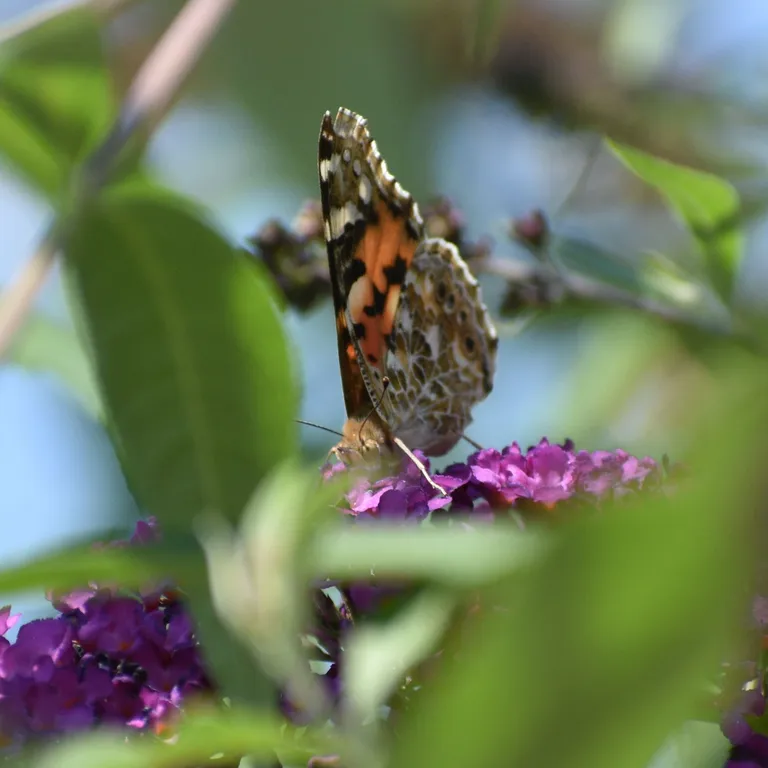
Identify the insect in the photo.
Vanessa cardui
